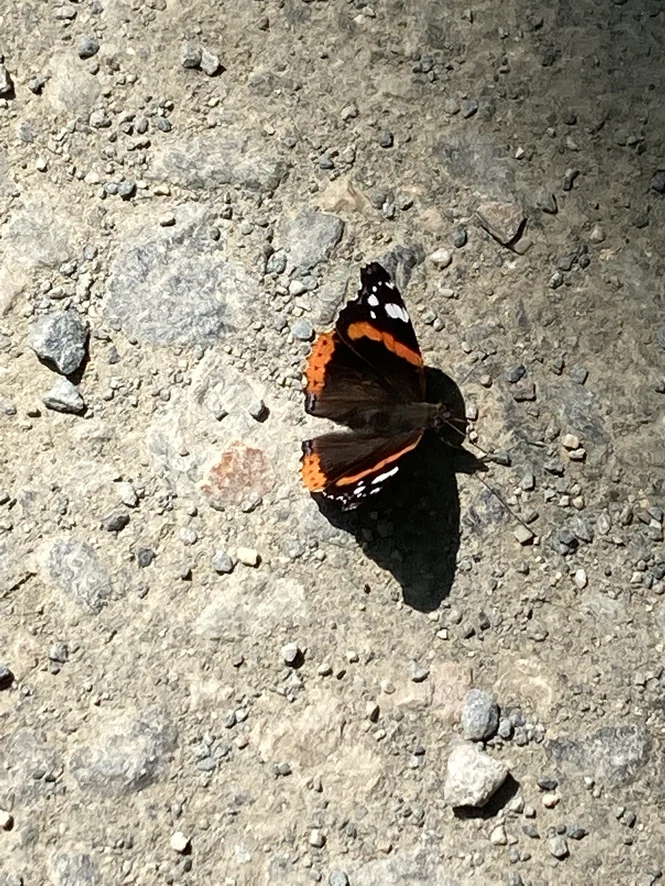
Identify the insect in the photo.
Vanessa atalanta
